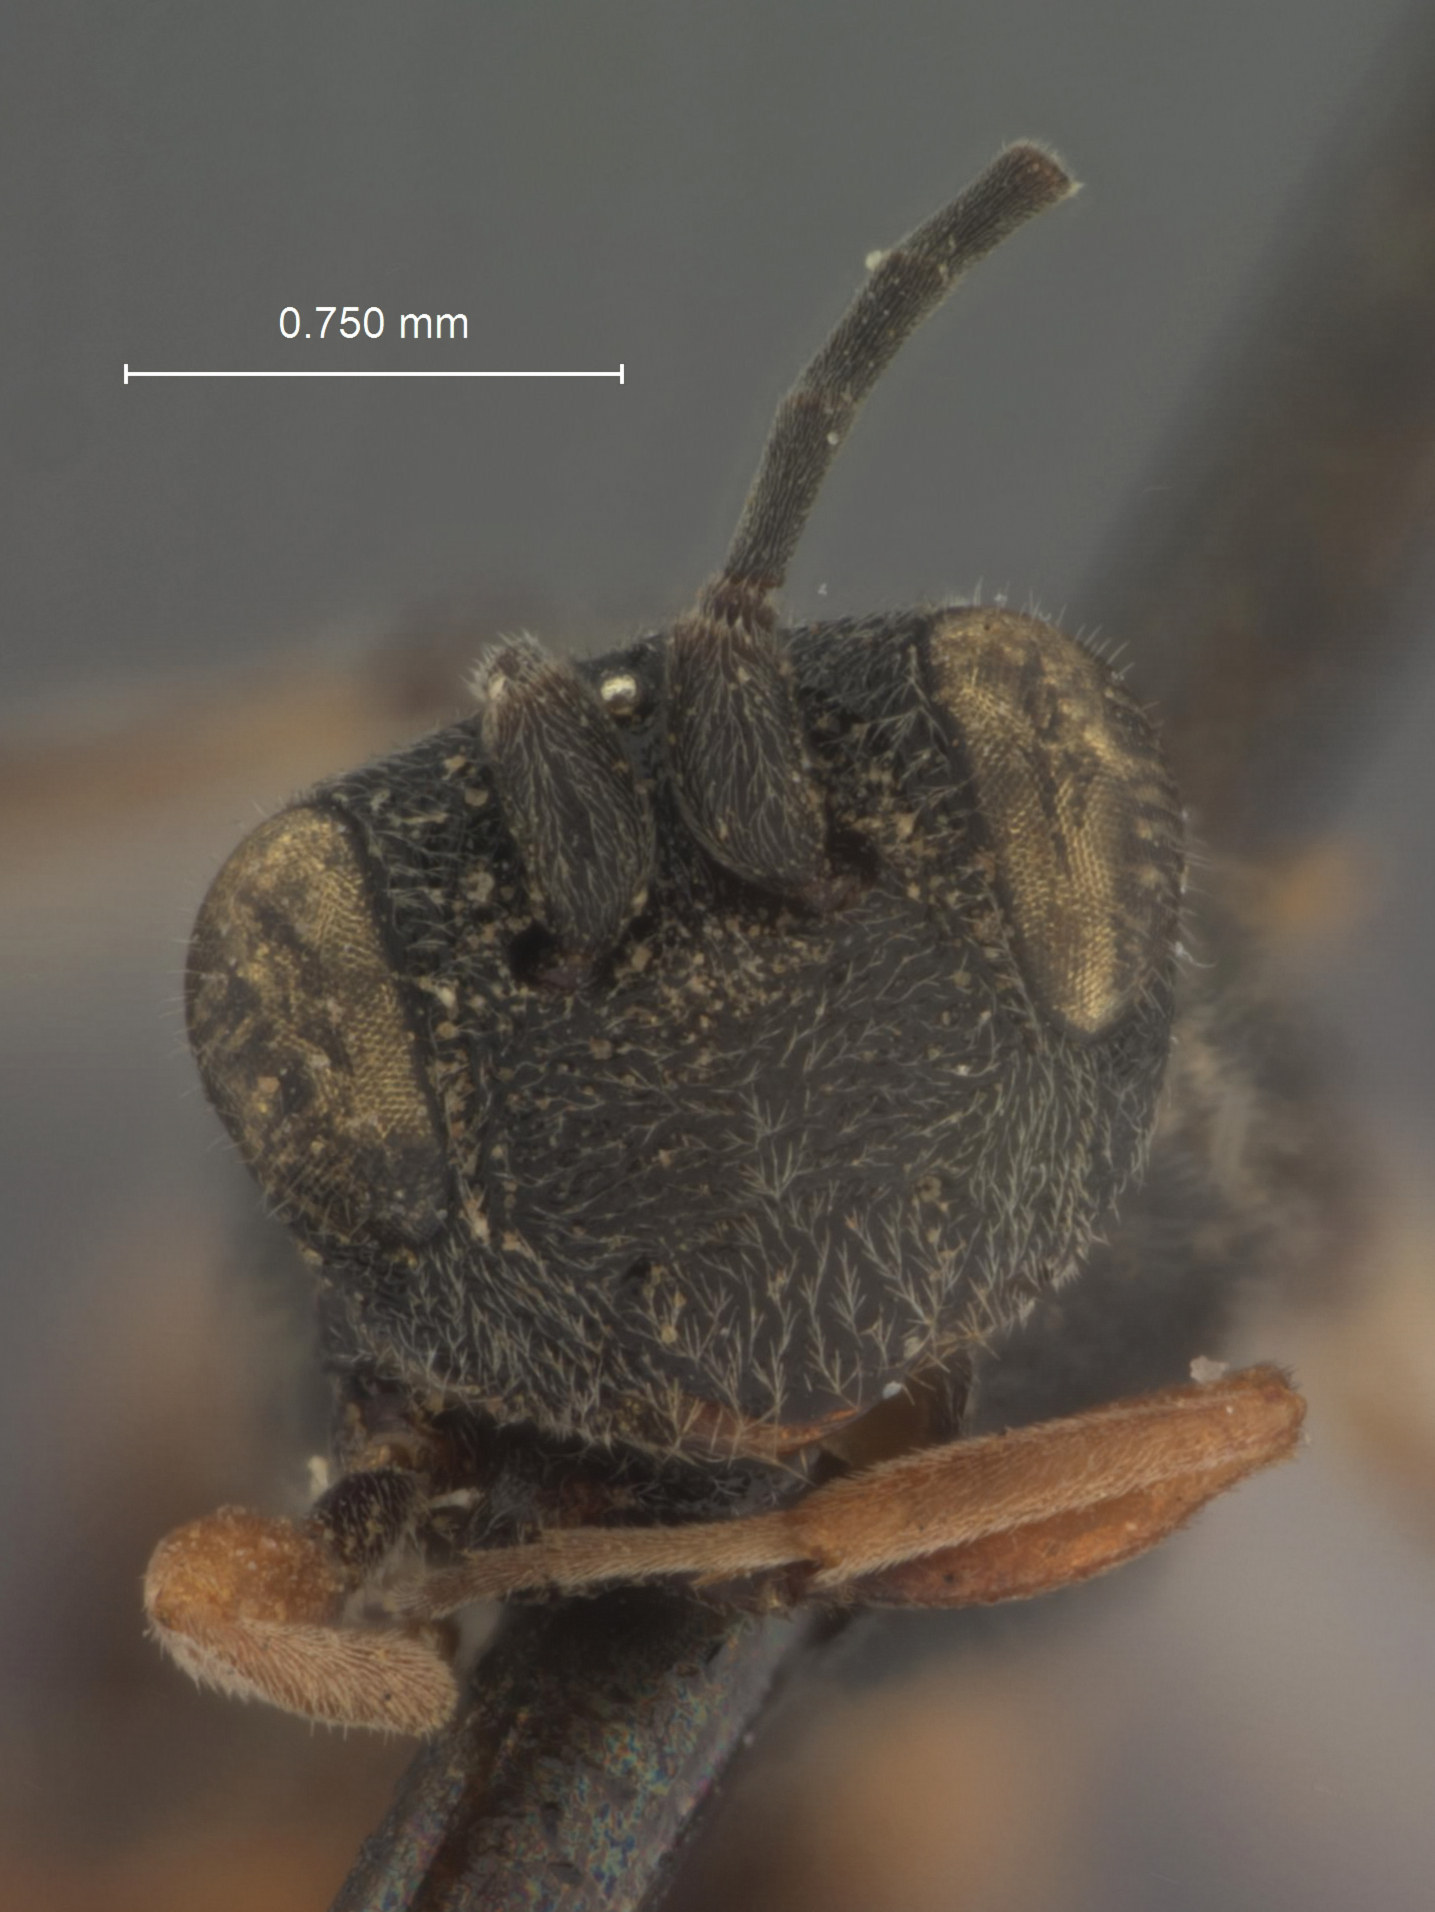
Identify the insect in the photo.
Chelonus bipustulatus
